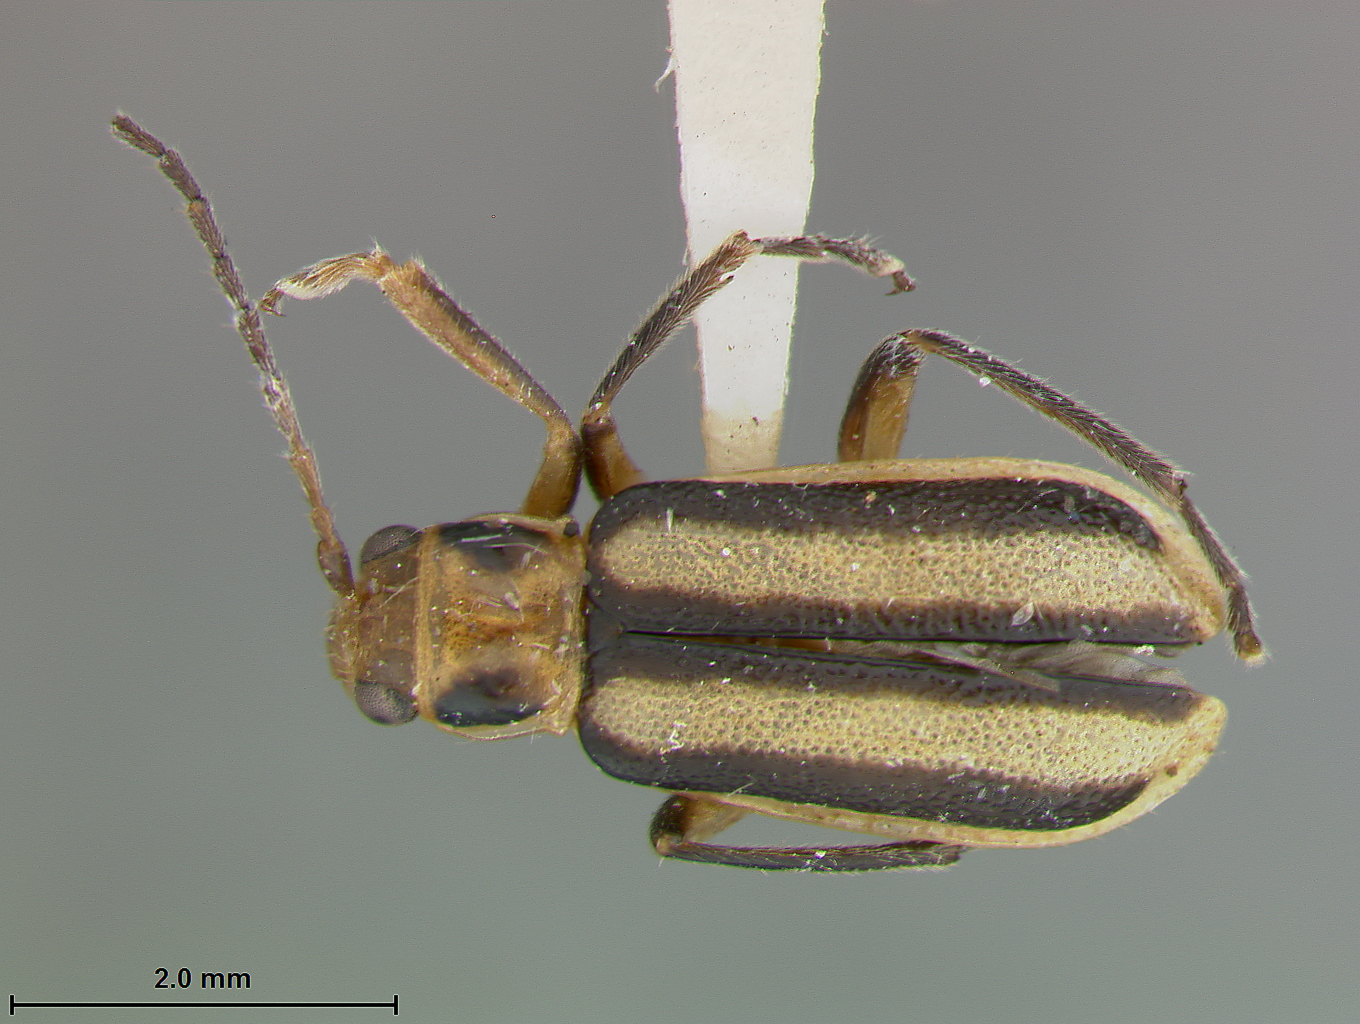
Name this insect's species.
Iceloceras vittatum
